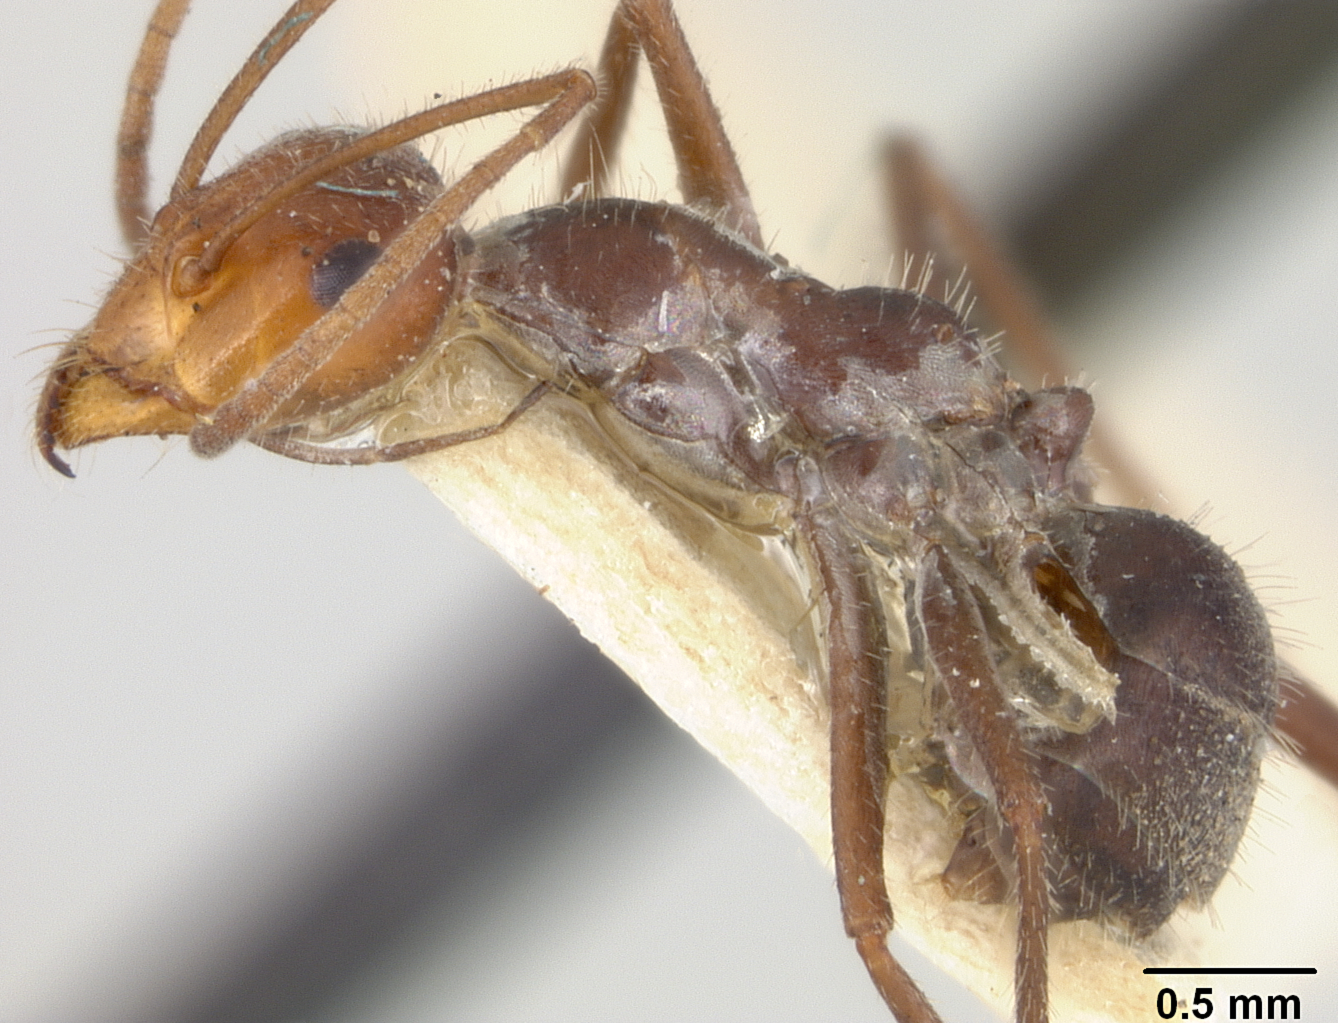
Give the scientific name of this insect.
Myrmecocystus melliger
